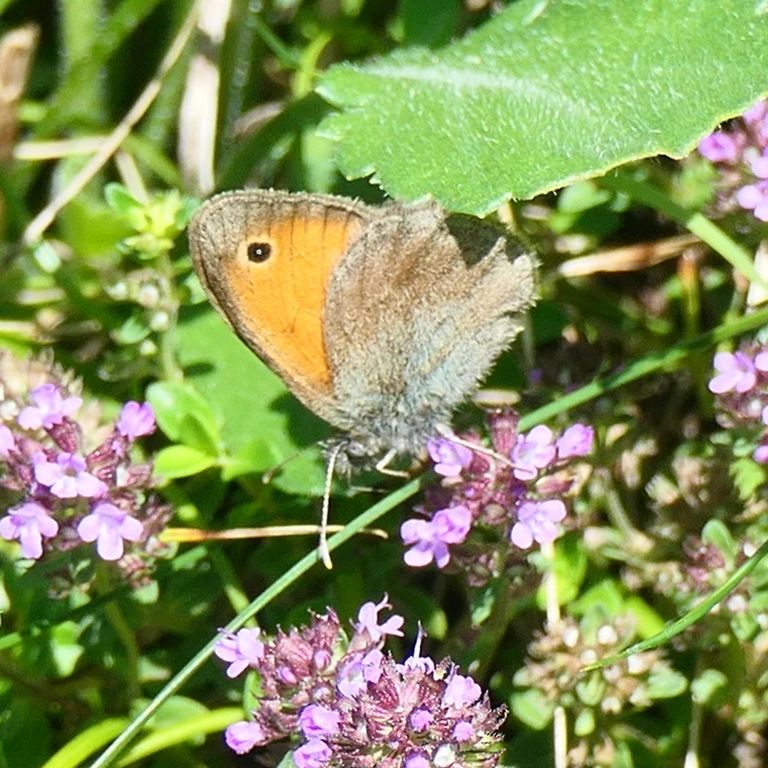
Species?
Coenonympha pamphilus
